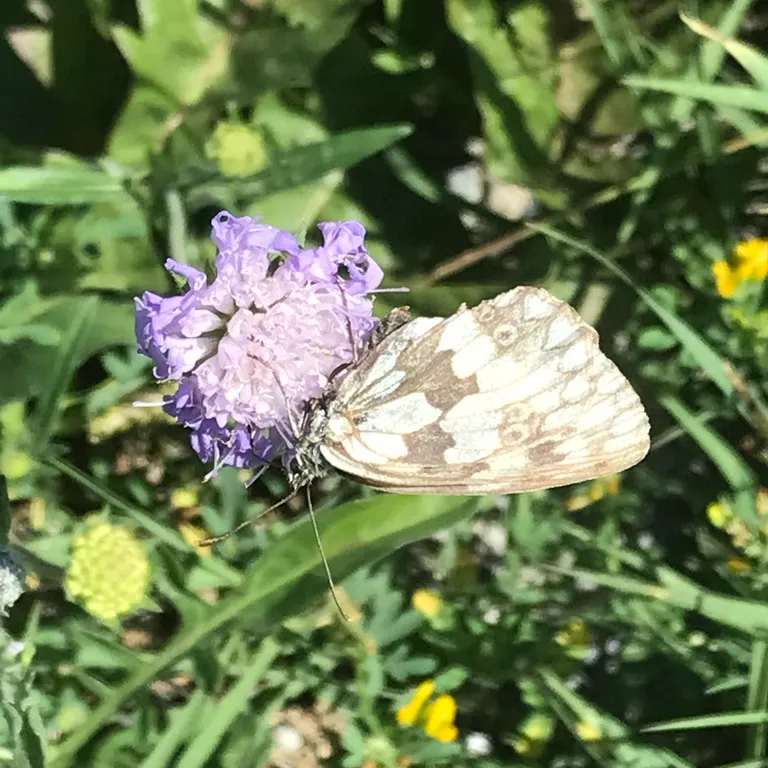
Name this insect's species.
Melanargia galathea
